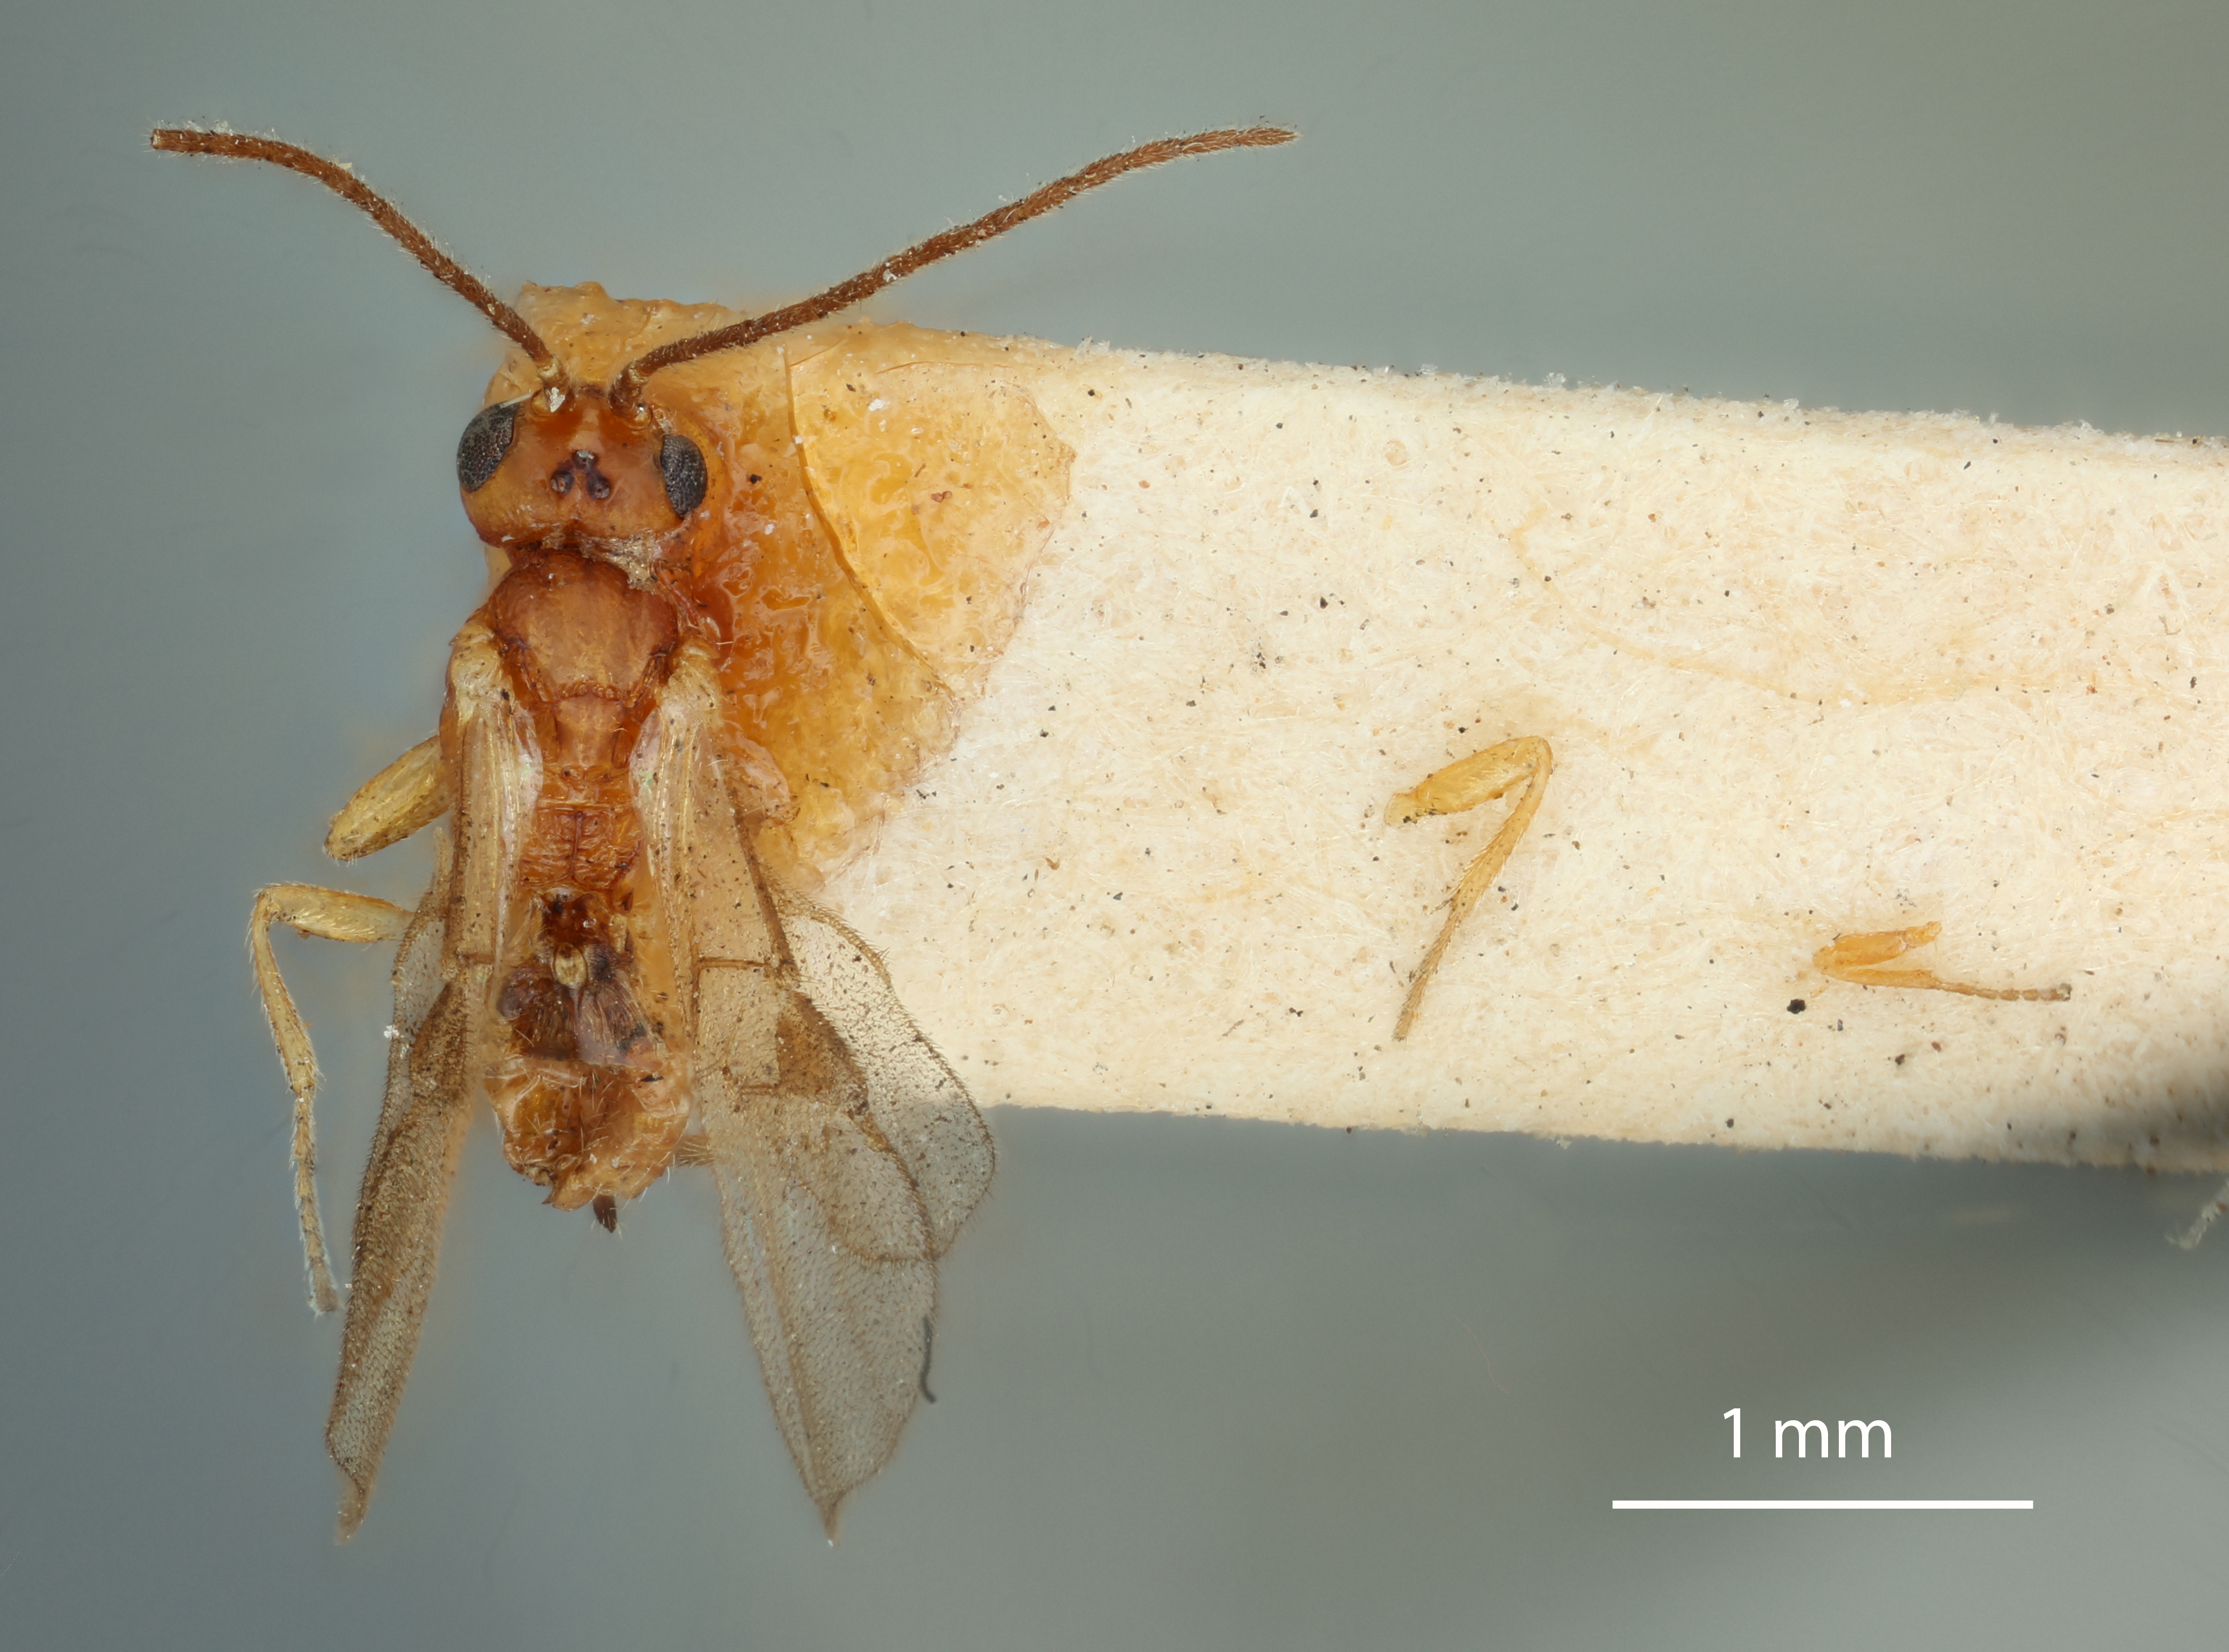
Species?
Mirax pallida
